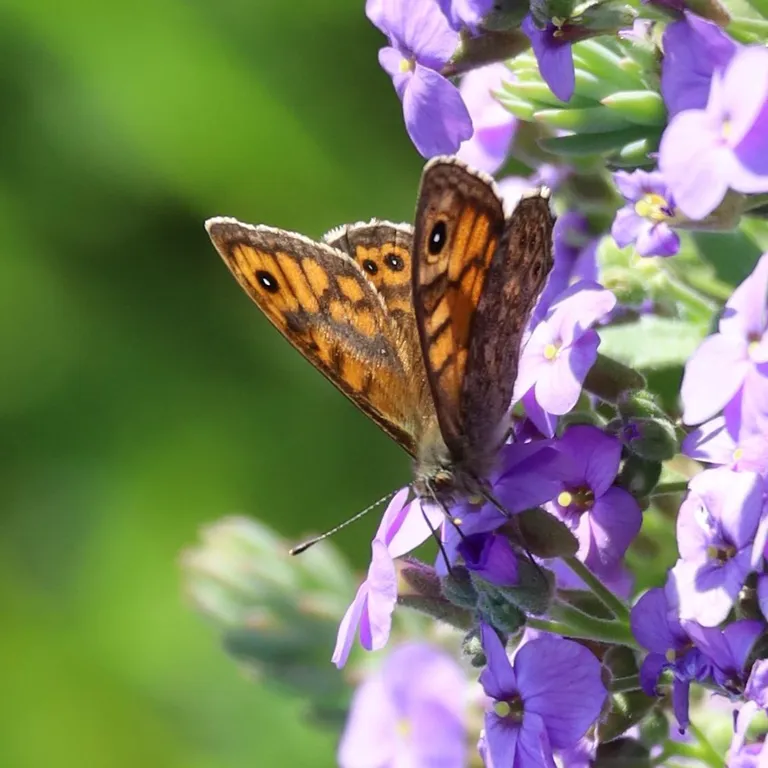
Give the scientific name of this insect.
Lasiommata megera (also Pararge megera)
